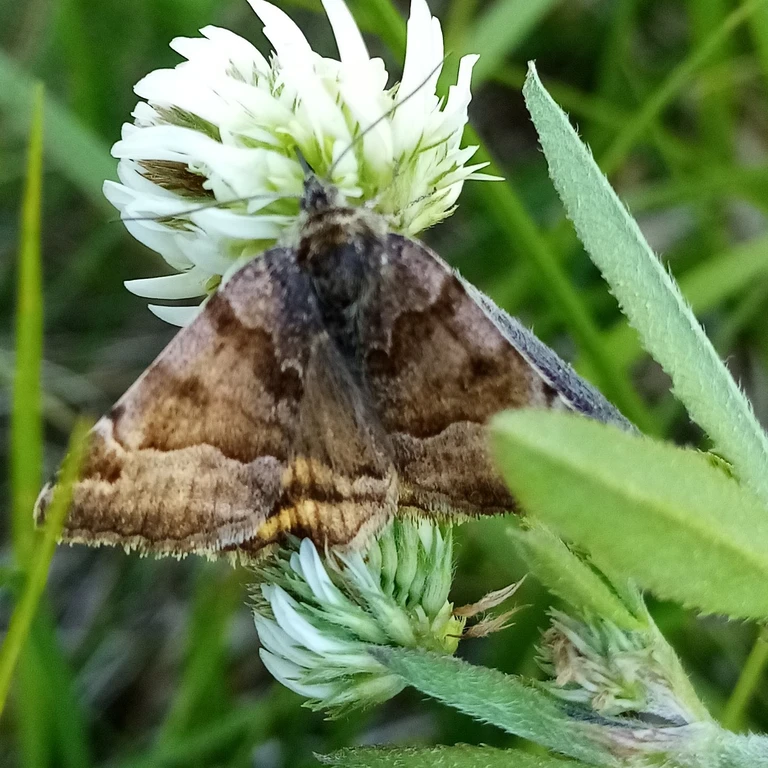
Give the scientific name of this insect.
Euclidia glyphica
